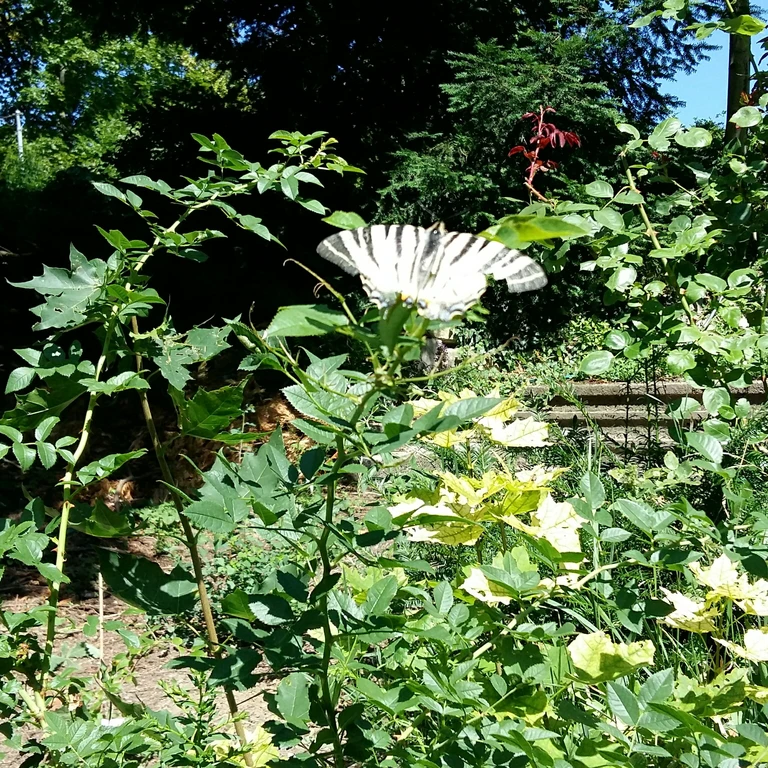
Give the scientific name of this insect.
Iphiclides podalirius
